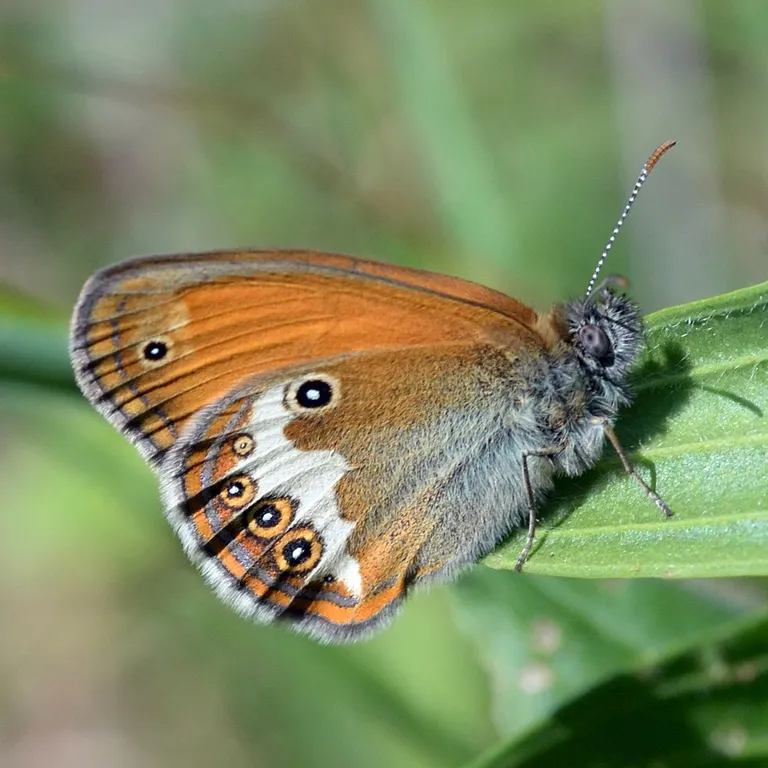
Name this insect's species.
Coenonympha arcania
